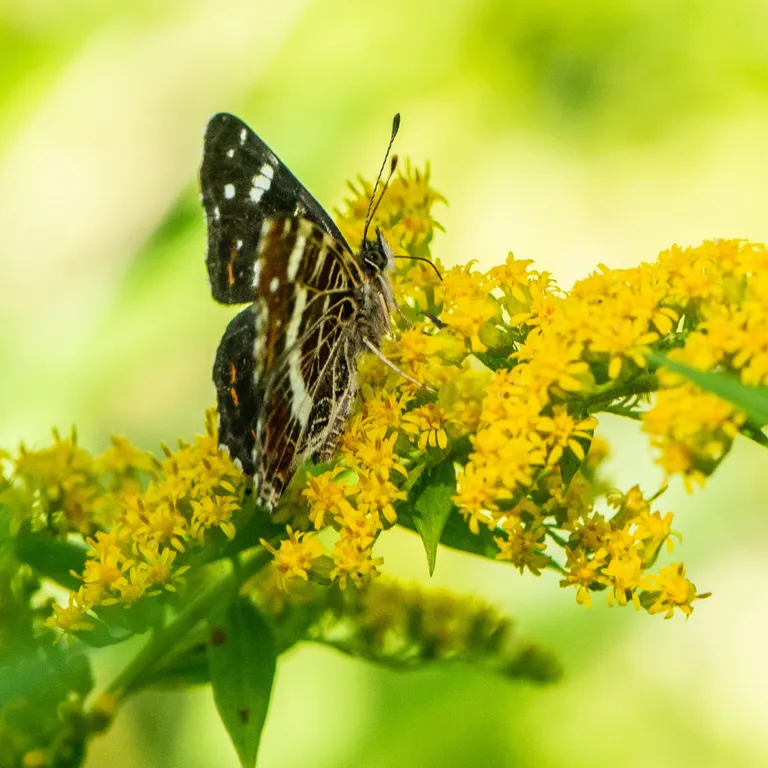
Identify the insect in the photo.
Araschnia levana
